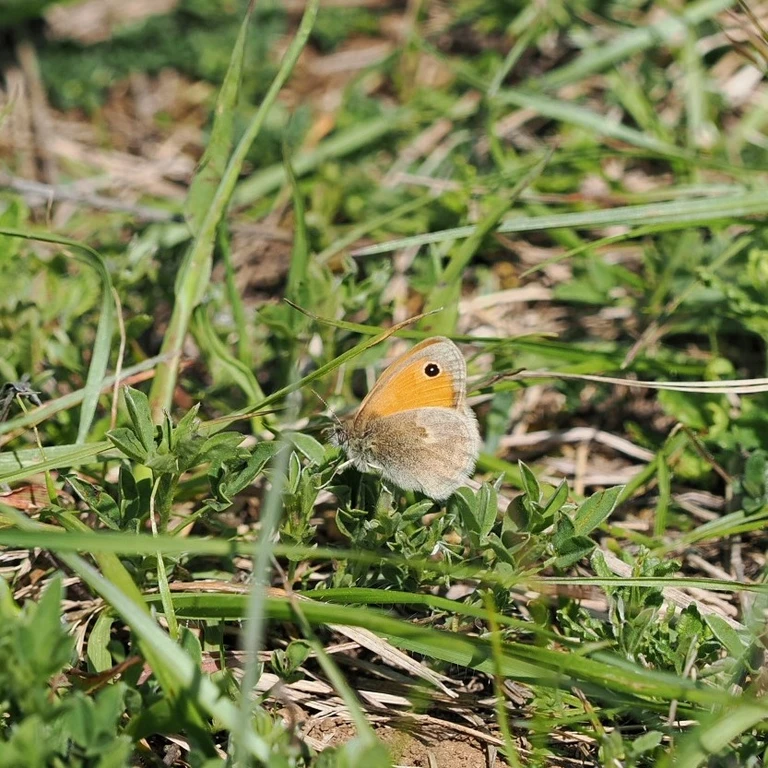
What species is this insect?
Coenonympha pamphilus
